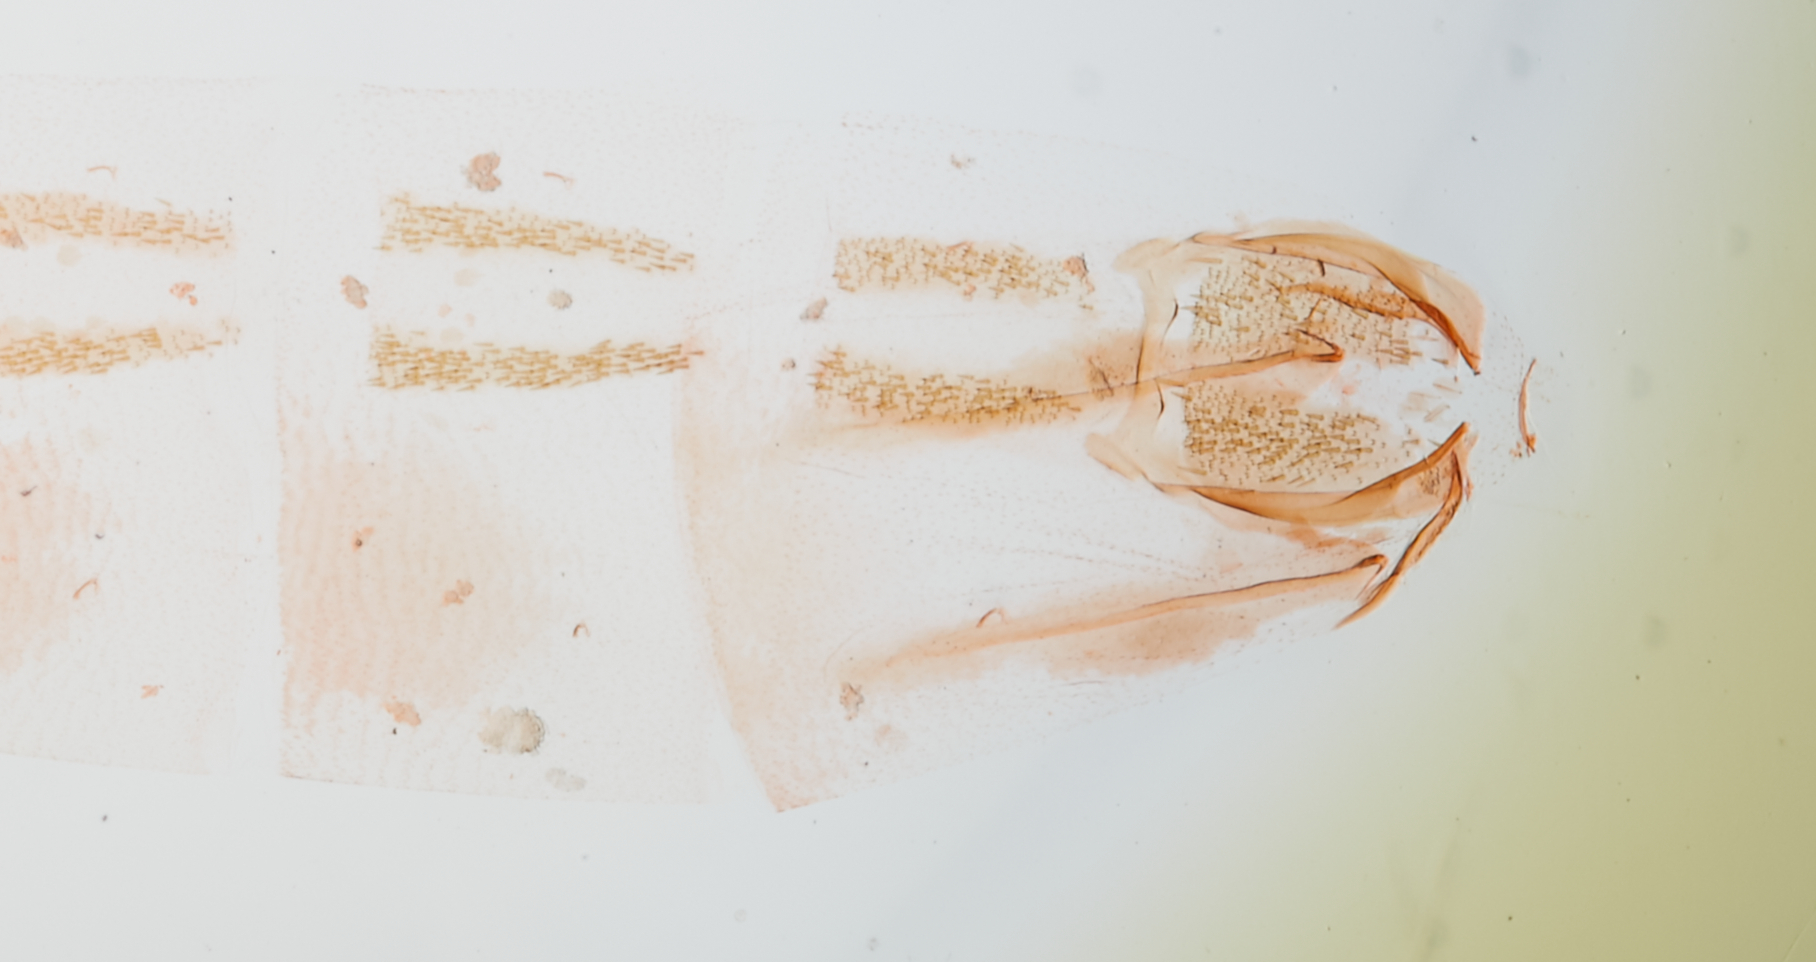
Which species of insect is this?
Chedra inquisitor
